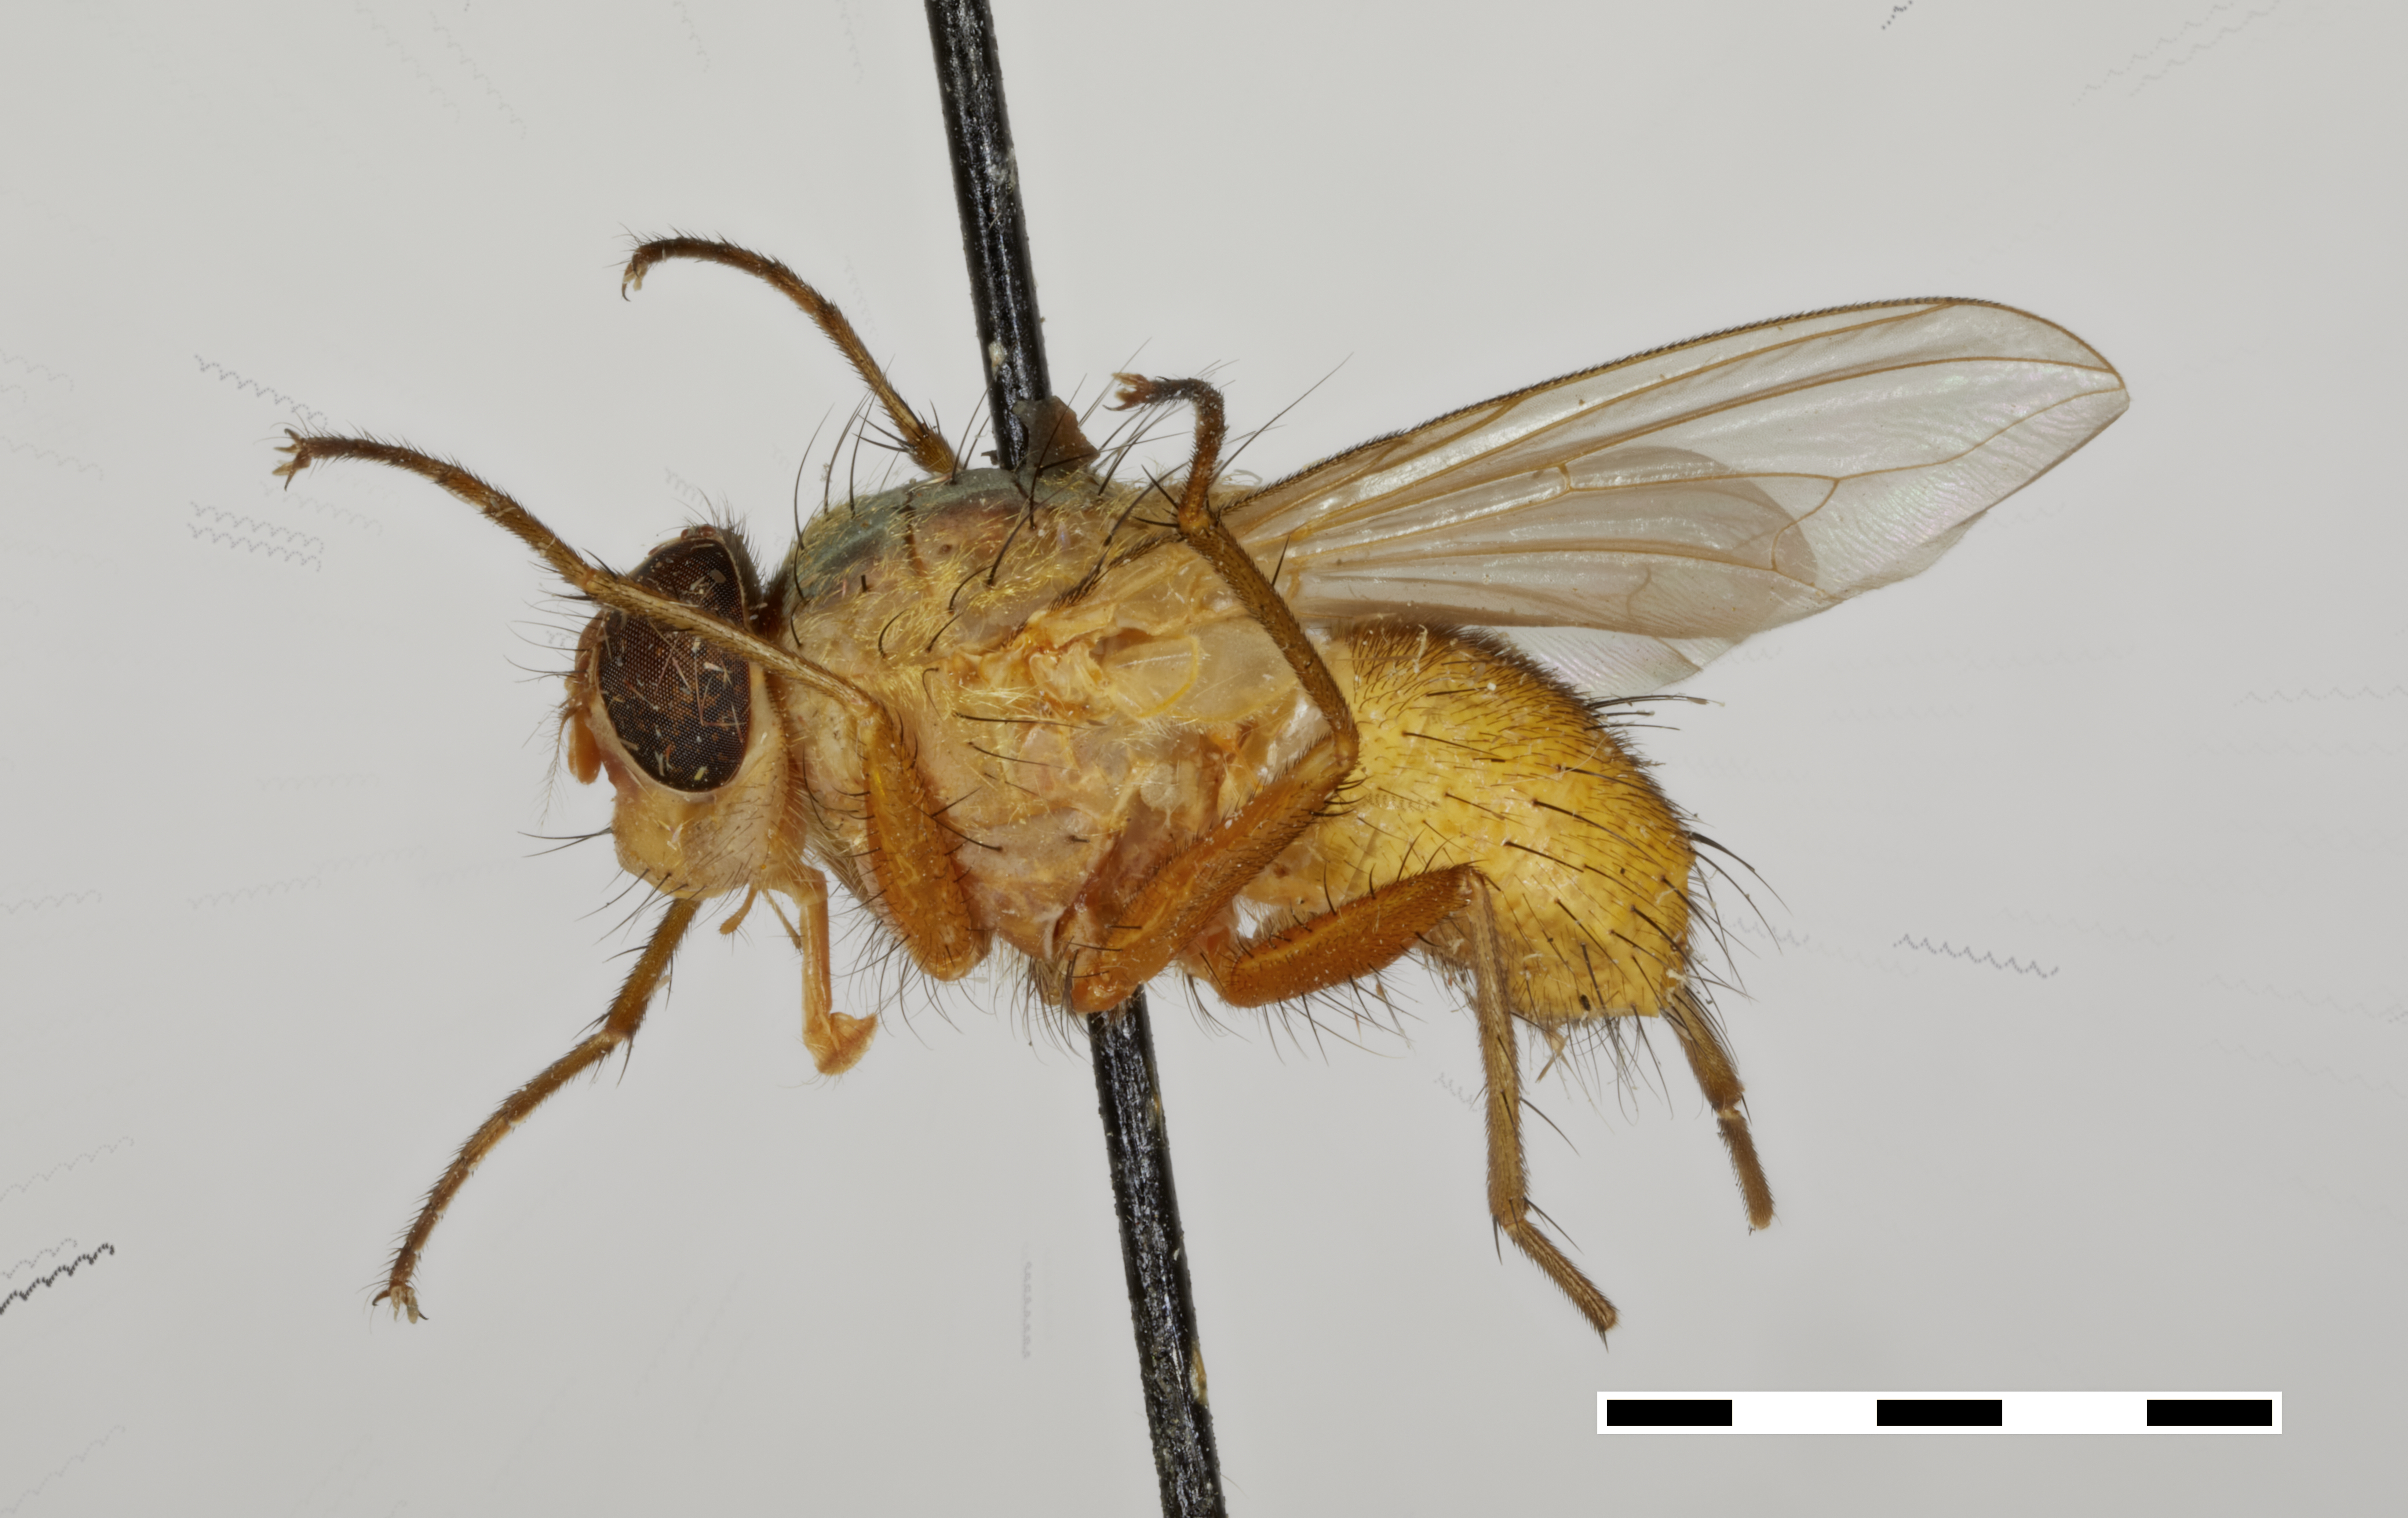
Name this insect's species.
Lispoparea flava
